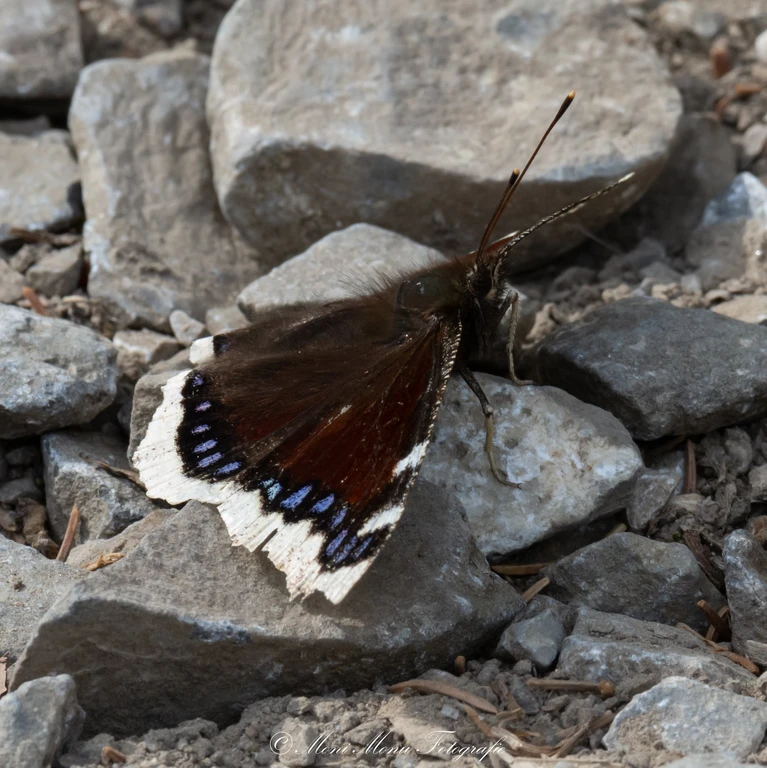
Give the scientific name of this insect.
Nymphalis antiopa
